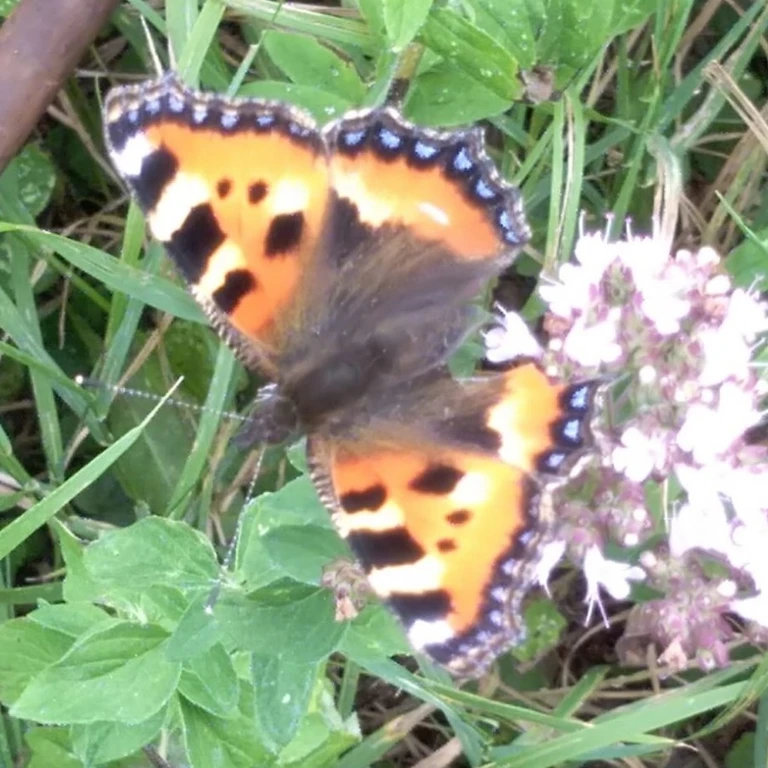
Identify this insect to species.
Aglais urticae
